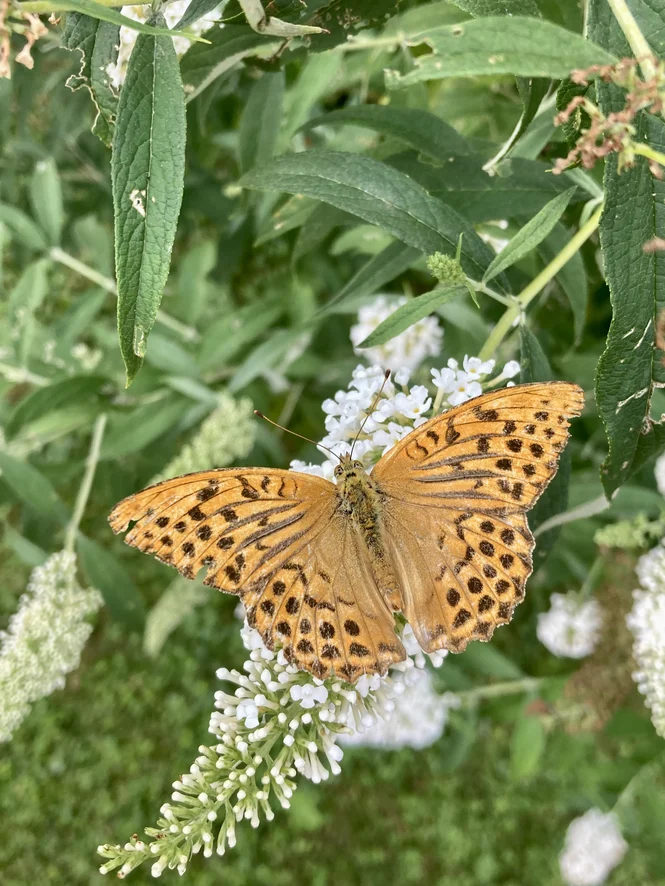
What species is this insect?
Argynnis paphia
